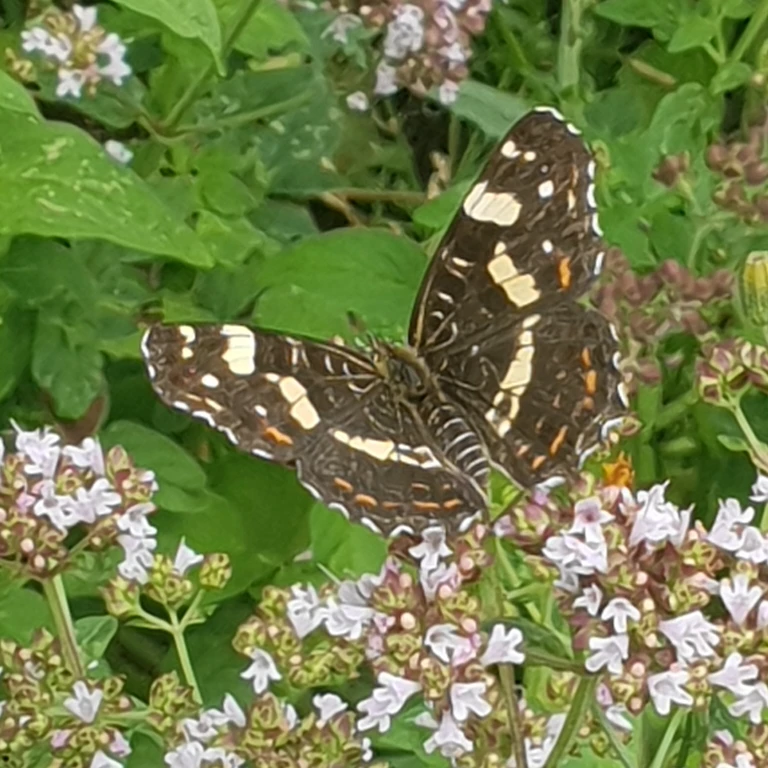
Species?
Araschnia levana
